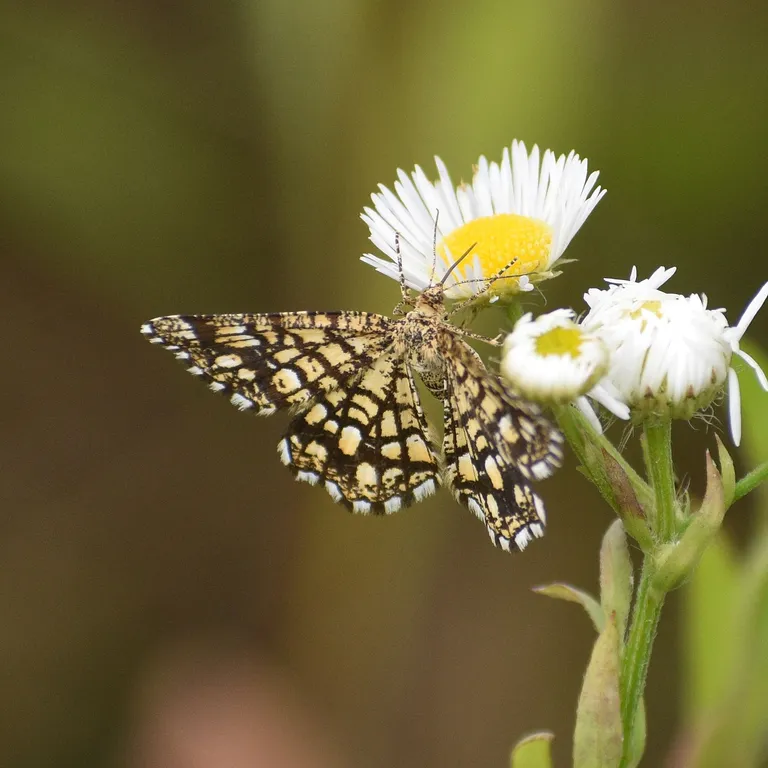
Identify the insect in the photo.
Chiasmia clathrata
